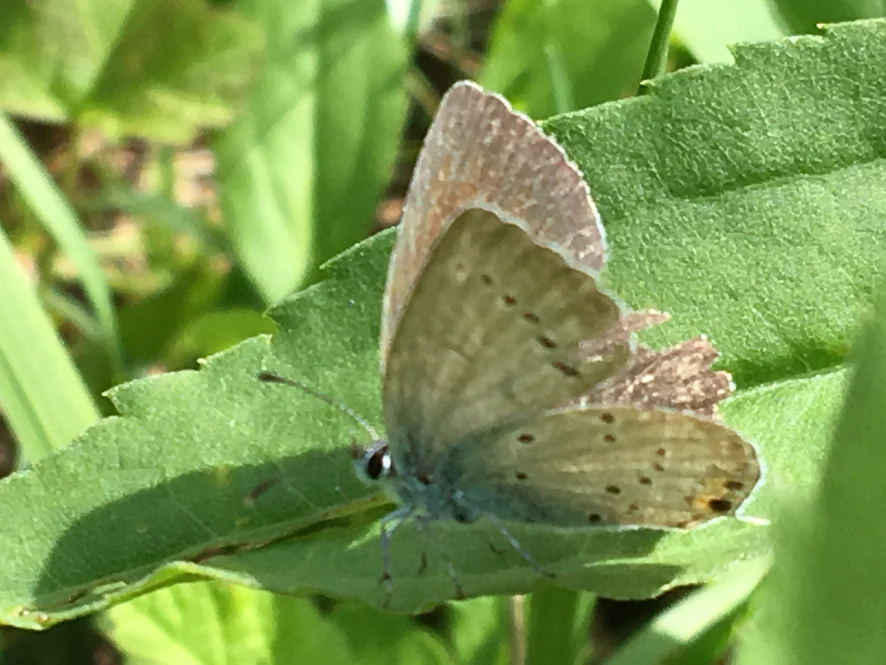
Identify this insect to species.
Cupido argiades (also Elkalyce argiades)
